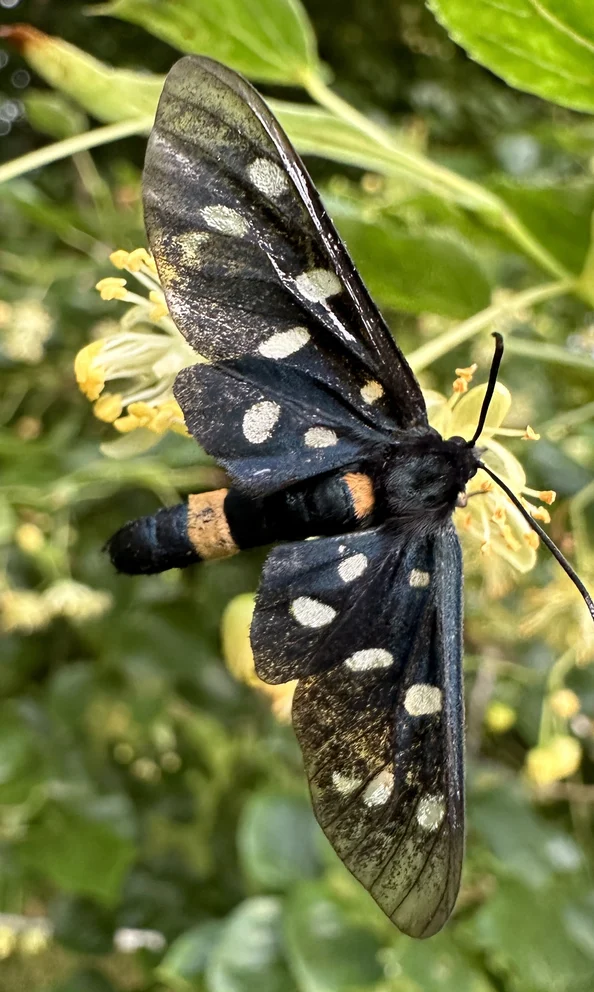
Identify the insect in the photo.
Amata phegea
